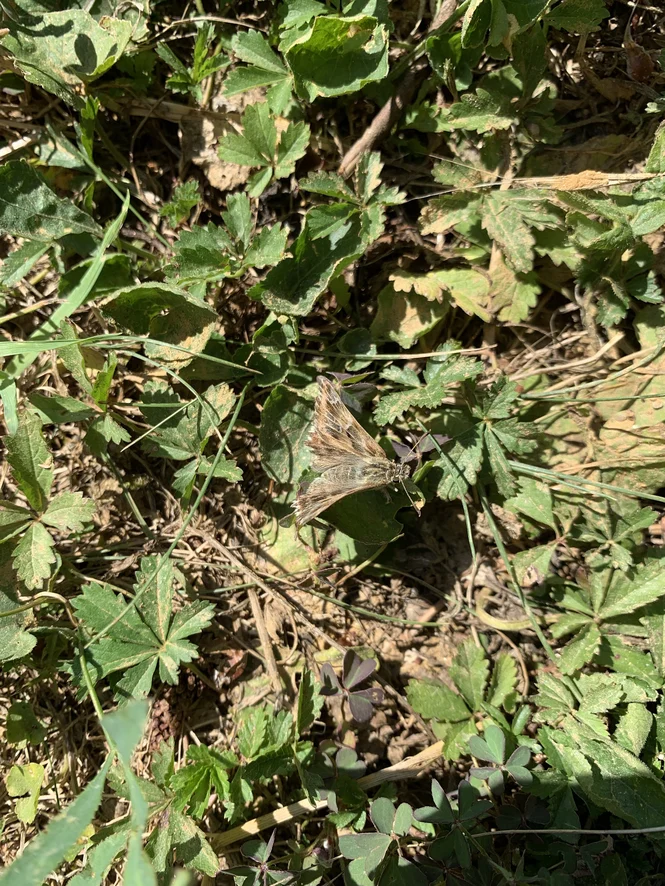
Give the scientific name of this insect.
Carcharodus alceae
